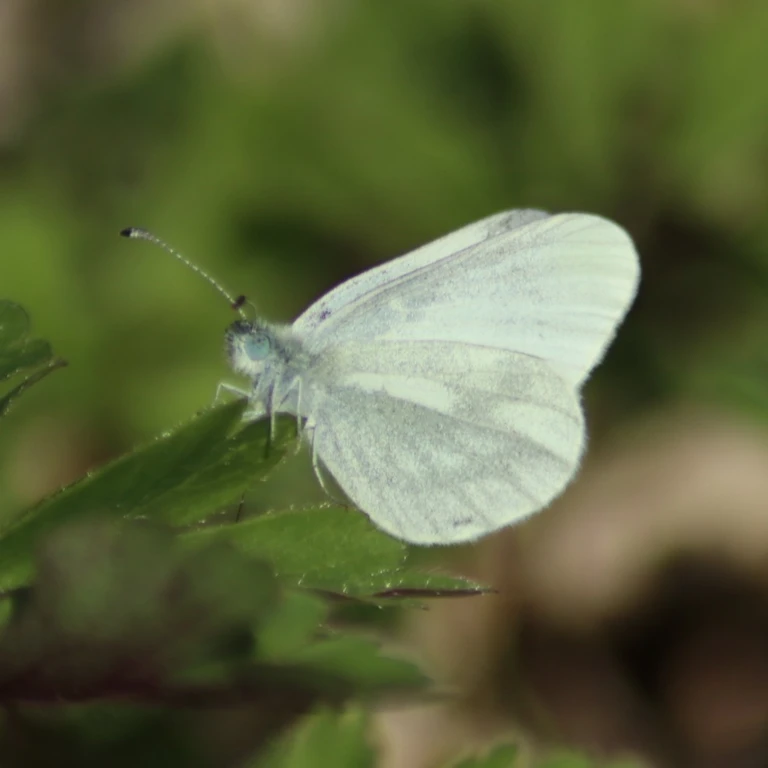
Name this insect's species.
Leptidea sinapis/juvernica
